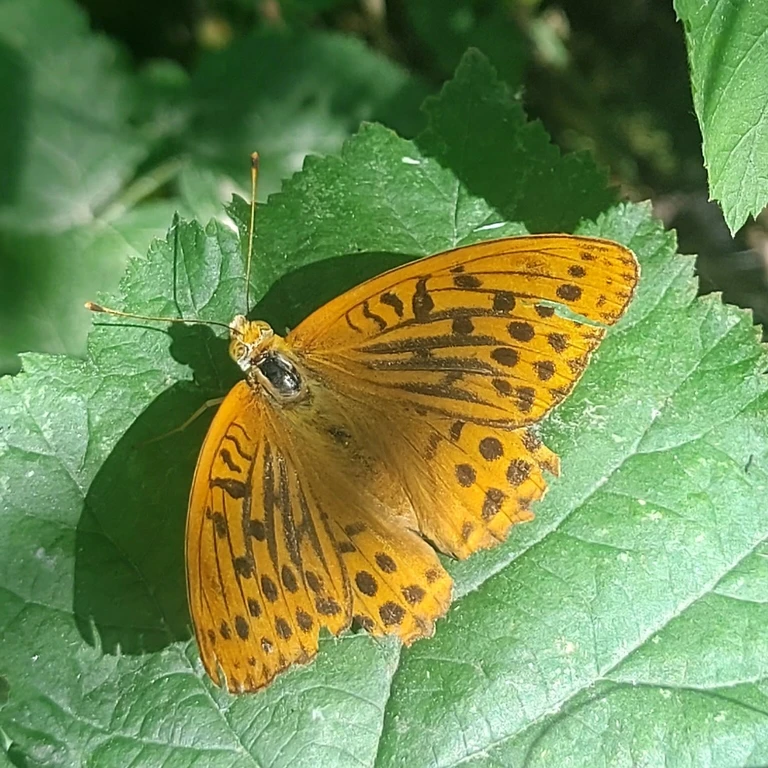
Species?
Argynnis paphia
